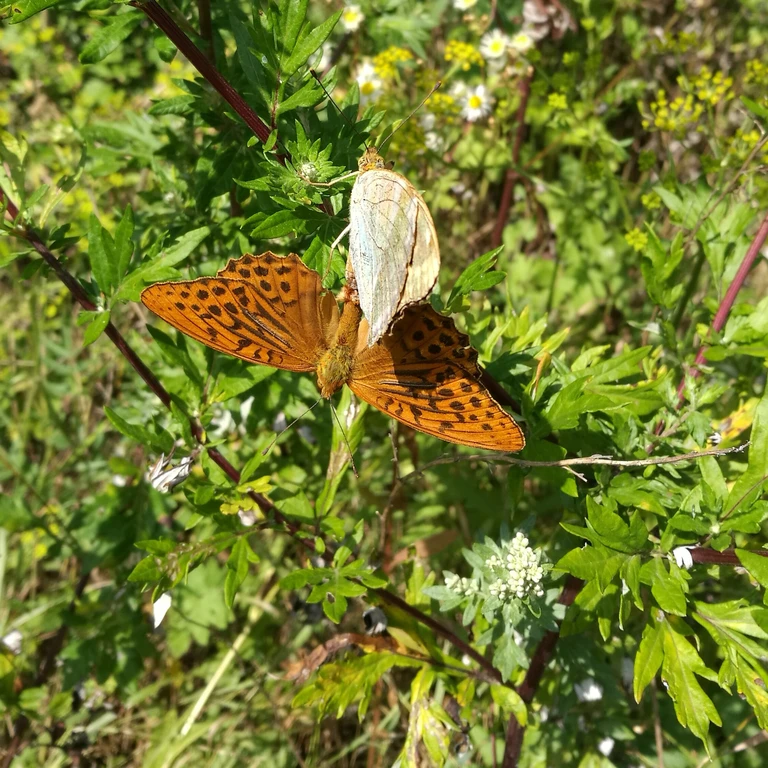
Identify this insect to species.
Argynnis paphia
